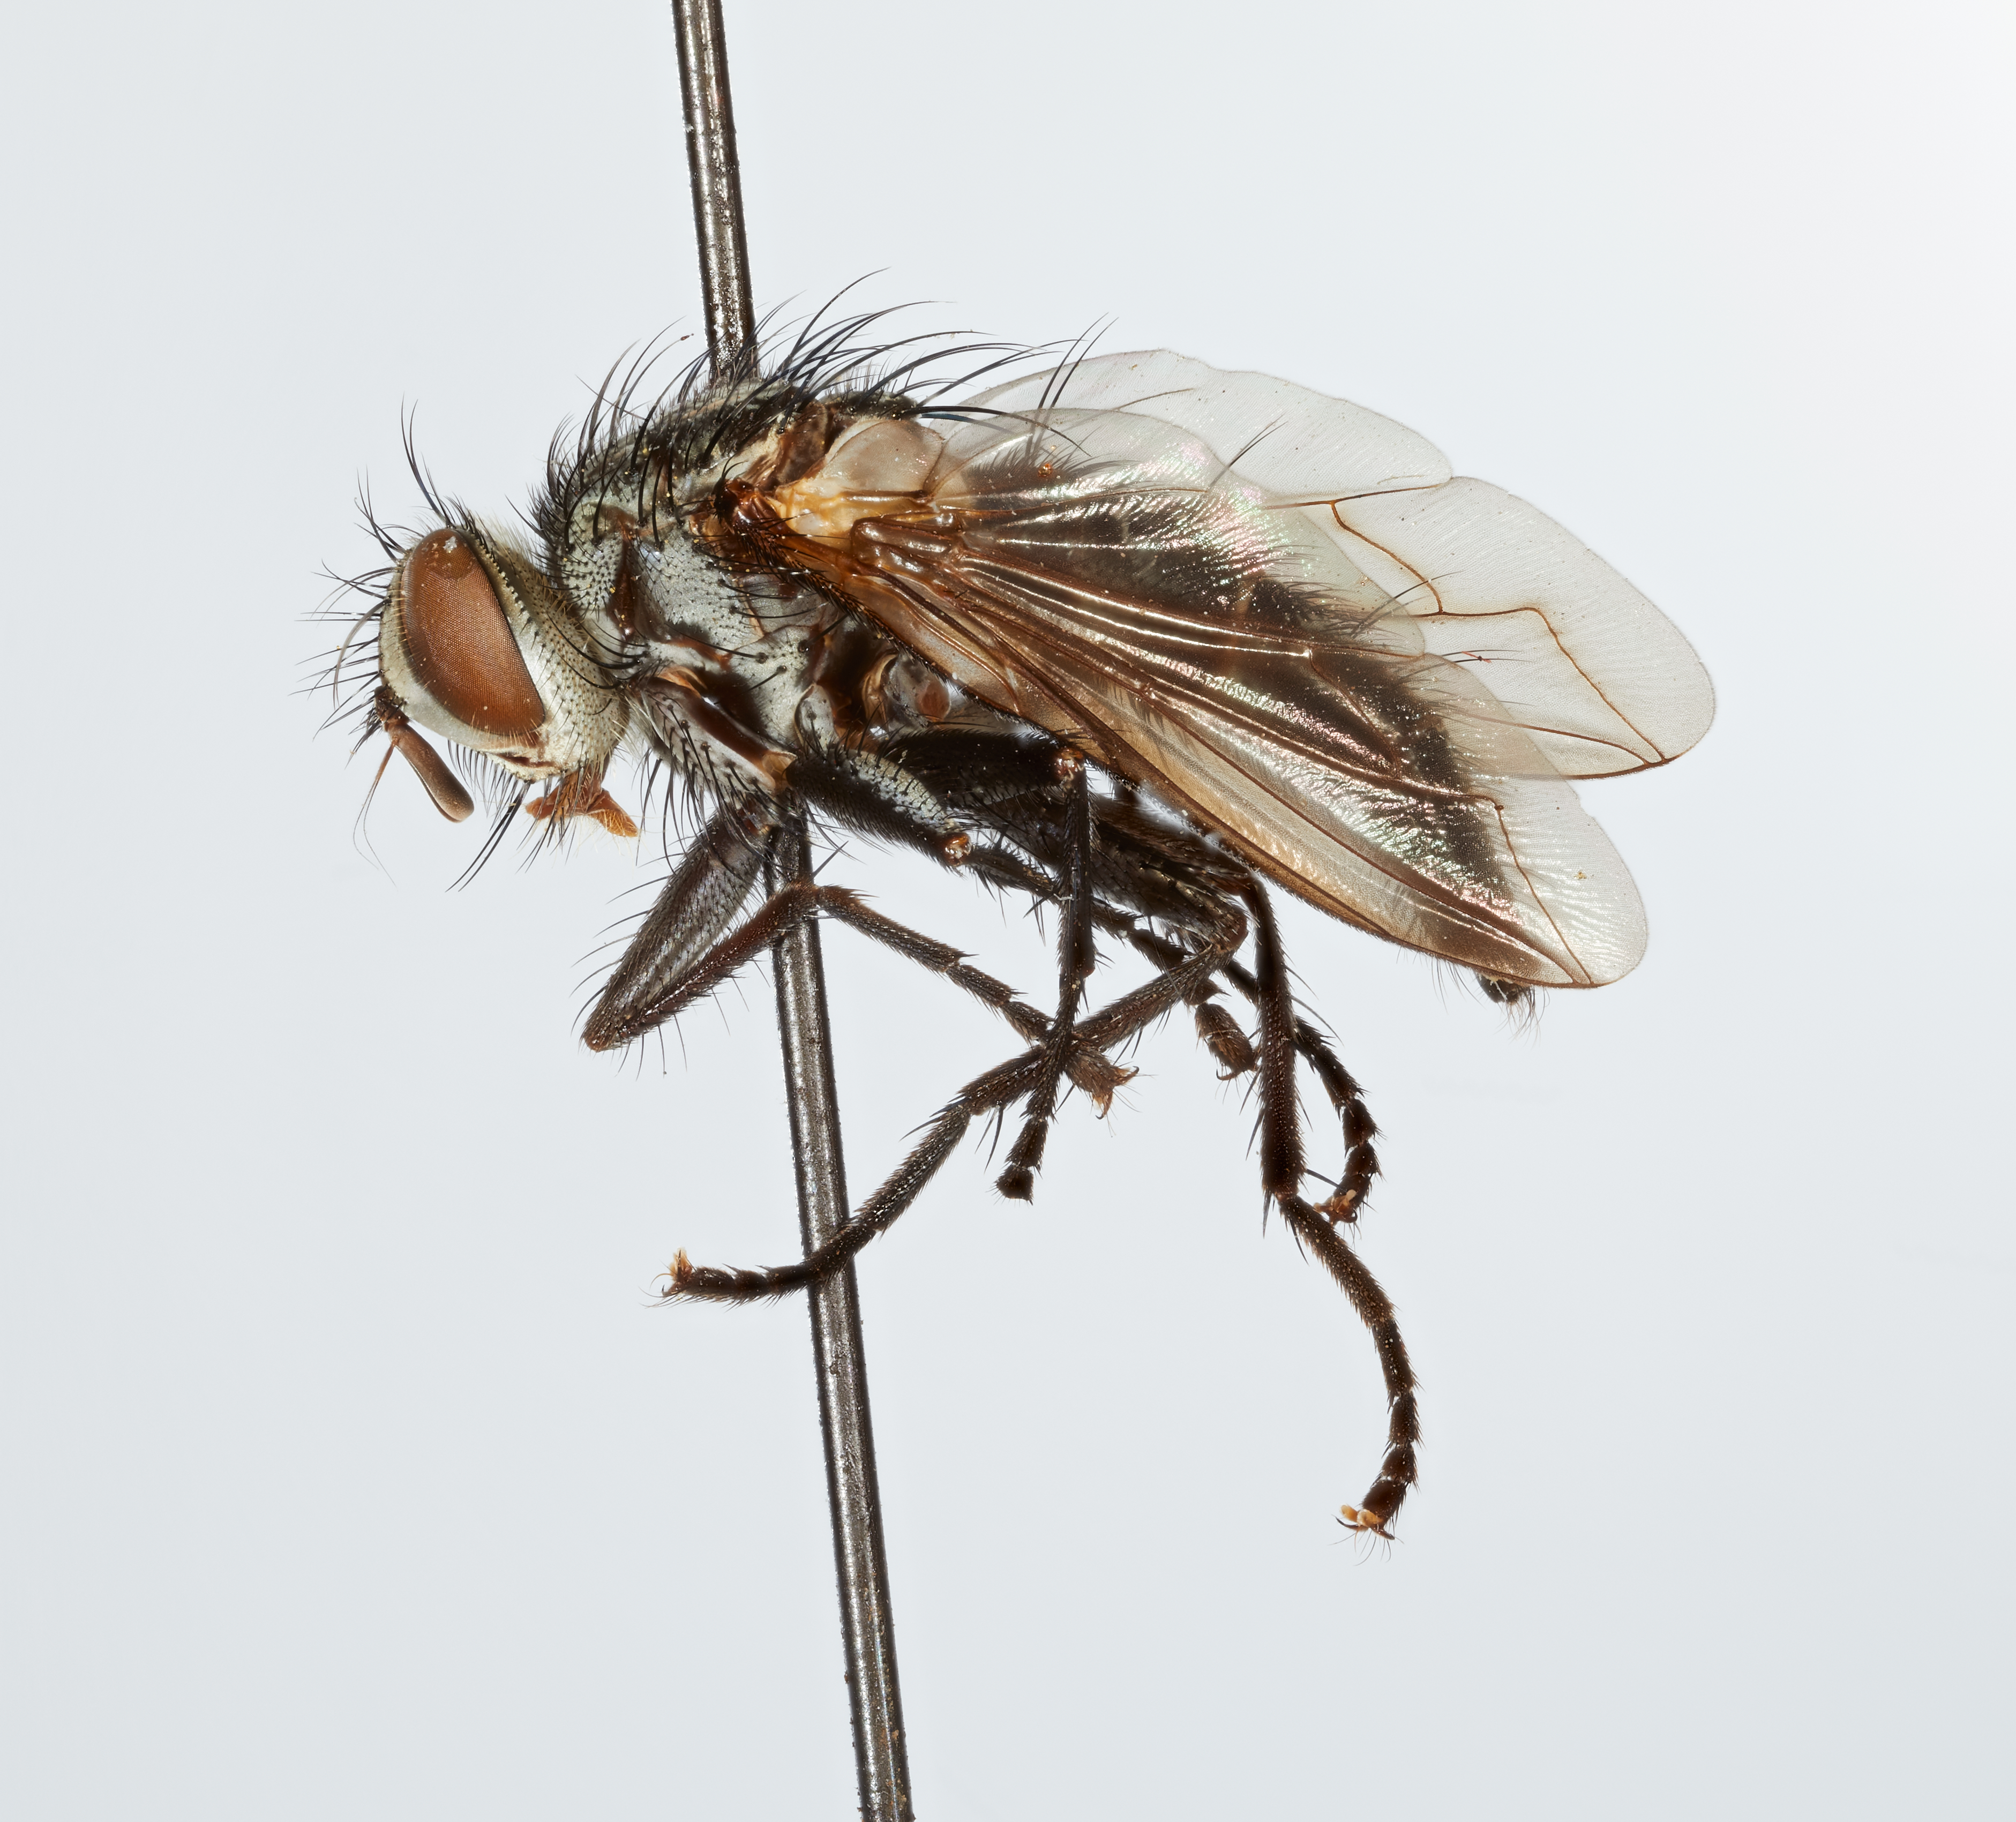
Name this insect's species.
Asilidotachina elongata
